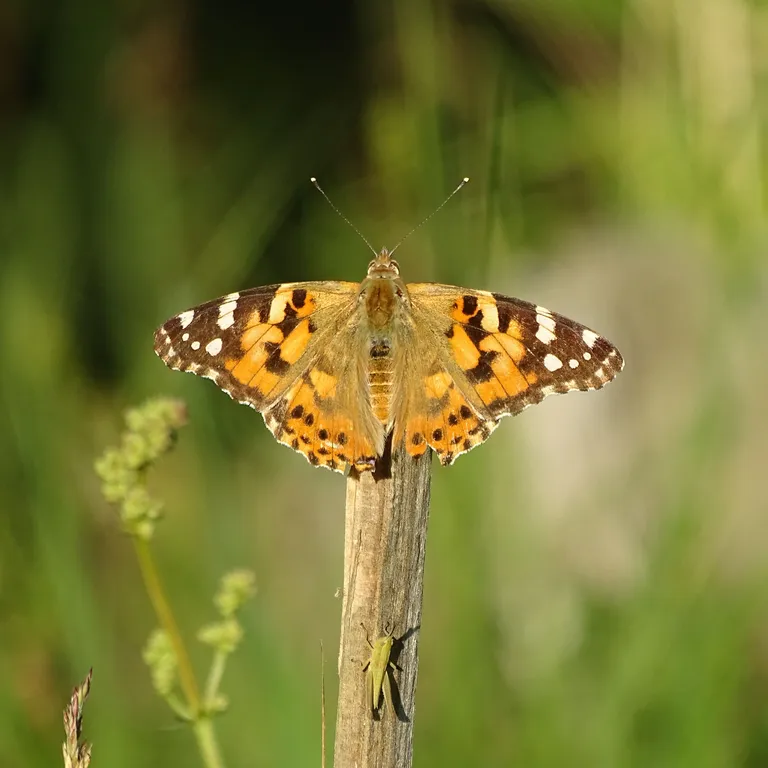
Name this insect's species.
Vanessa cardui
